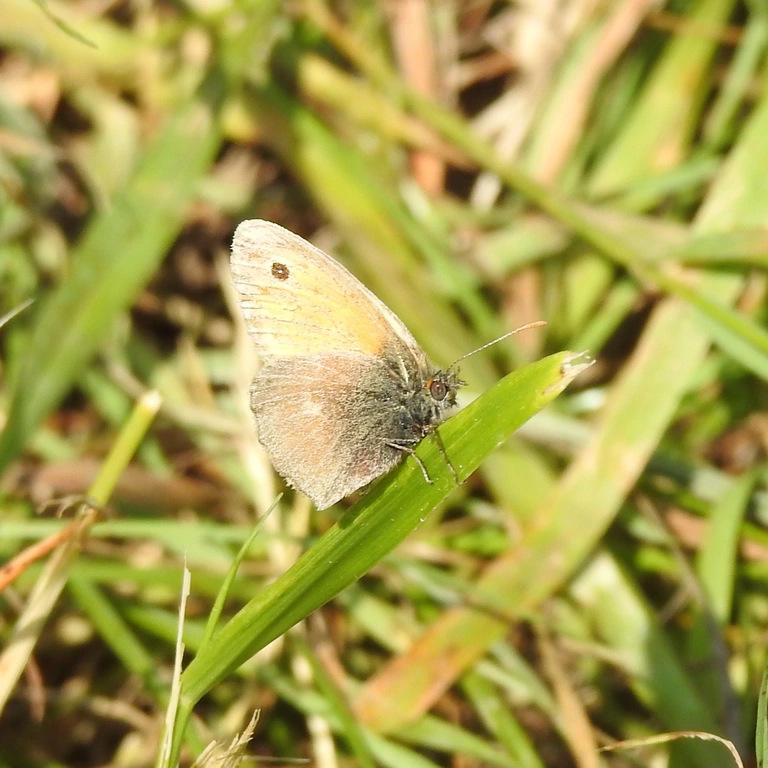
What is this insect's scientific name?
Coenonympha pamphilus
